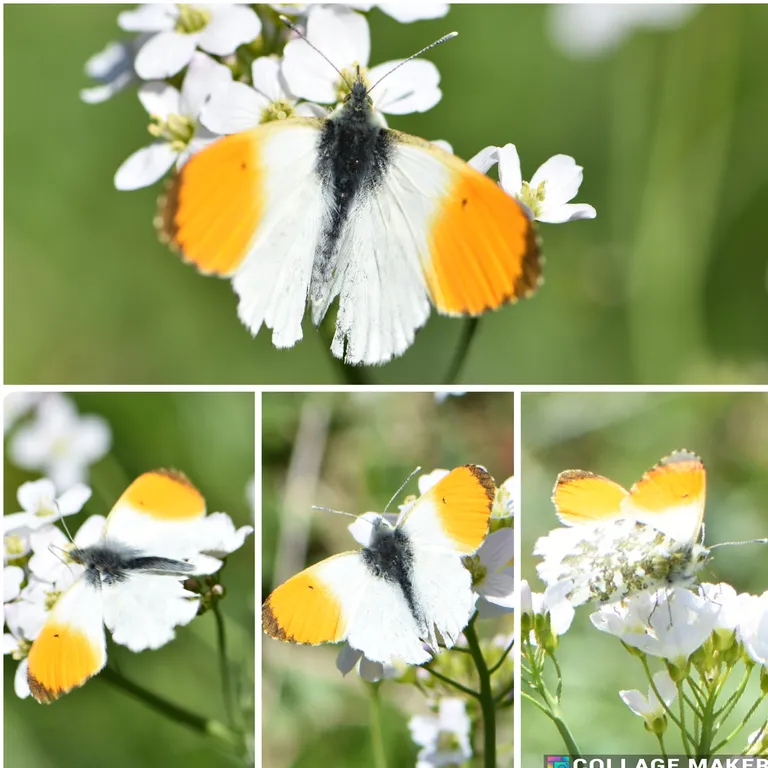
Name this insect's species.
Anthocharis cardamines
